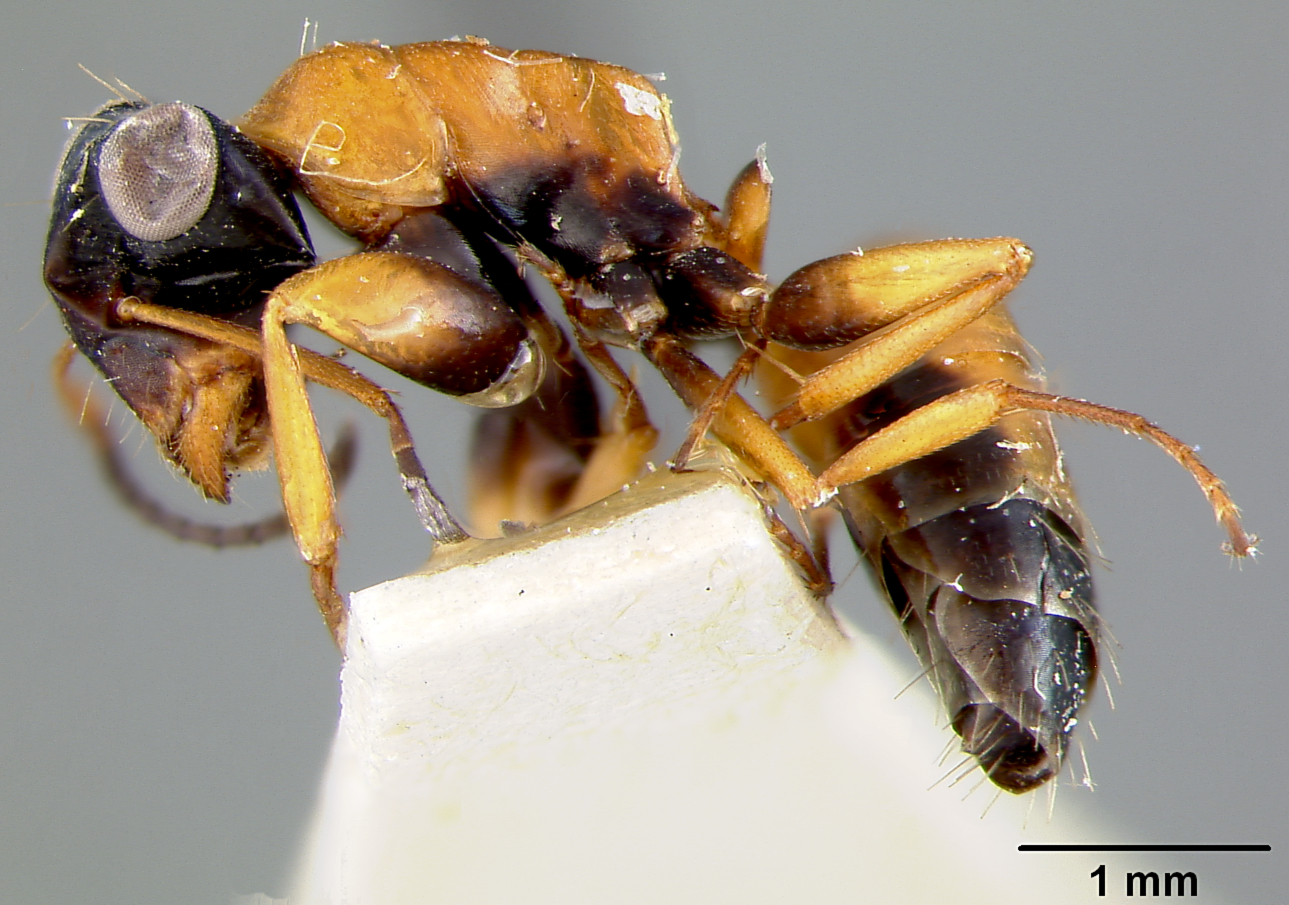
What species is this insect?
Opisthopsis pictus
